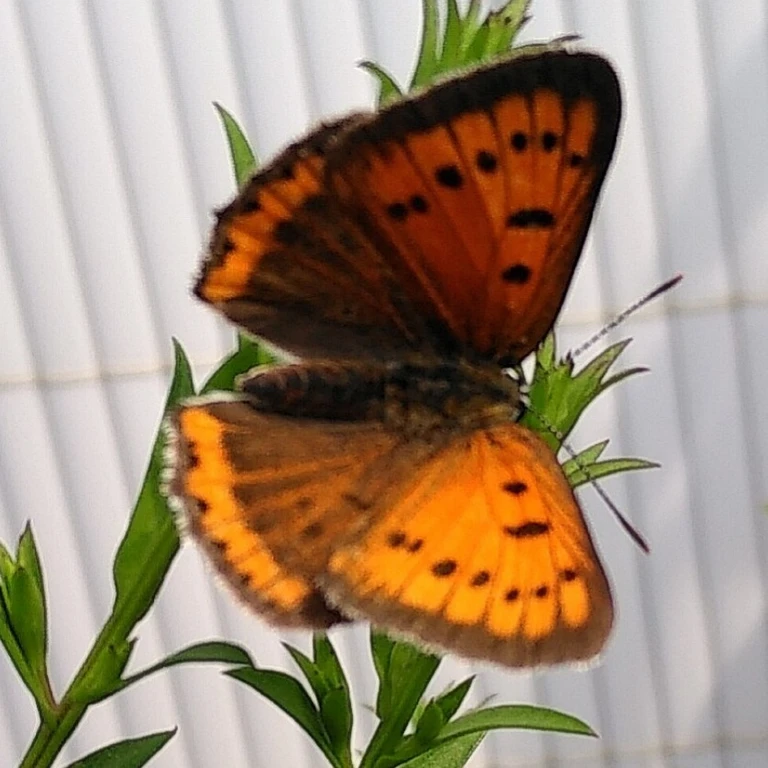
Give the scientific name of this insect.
Lycaena phlaeas
